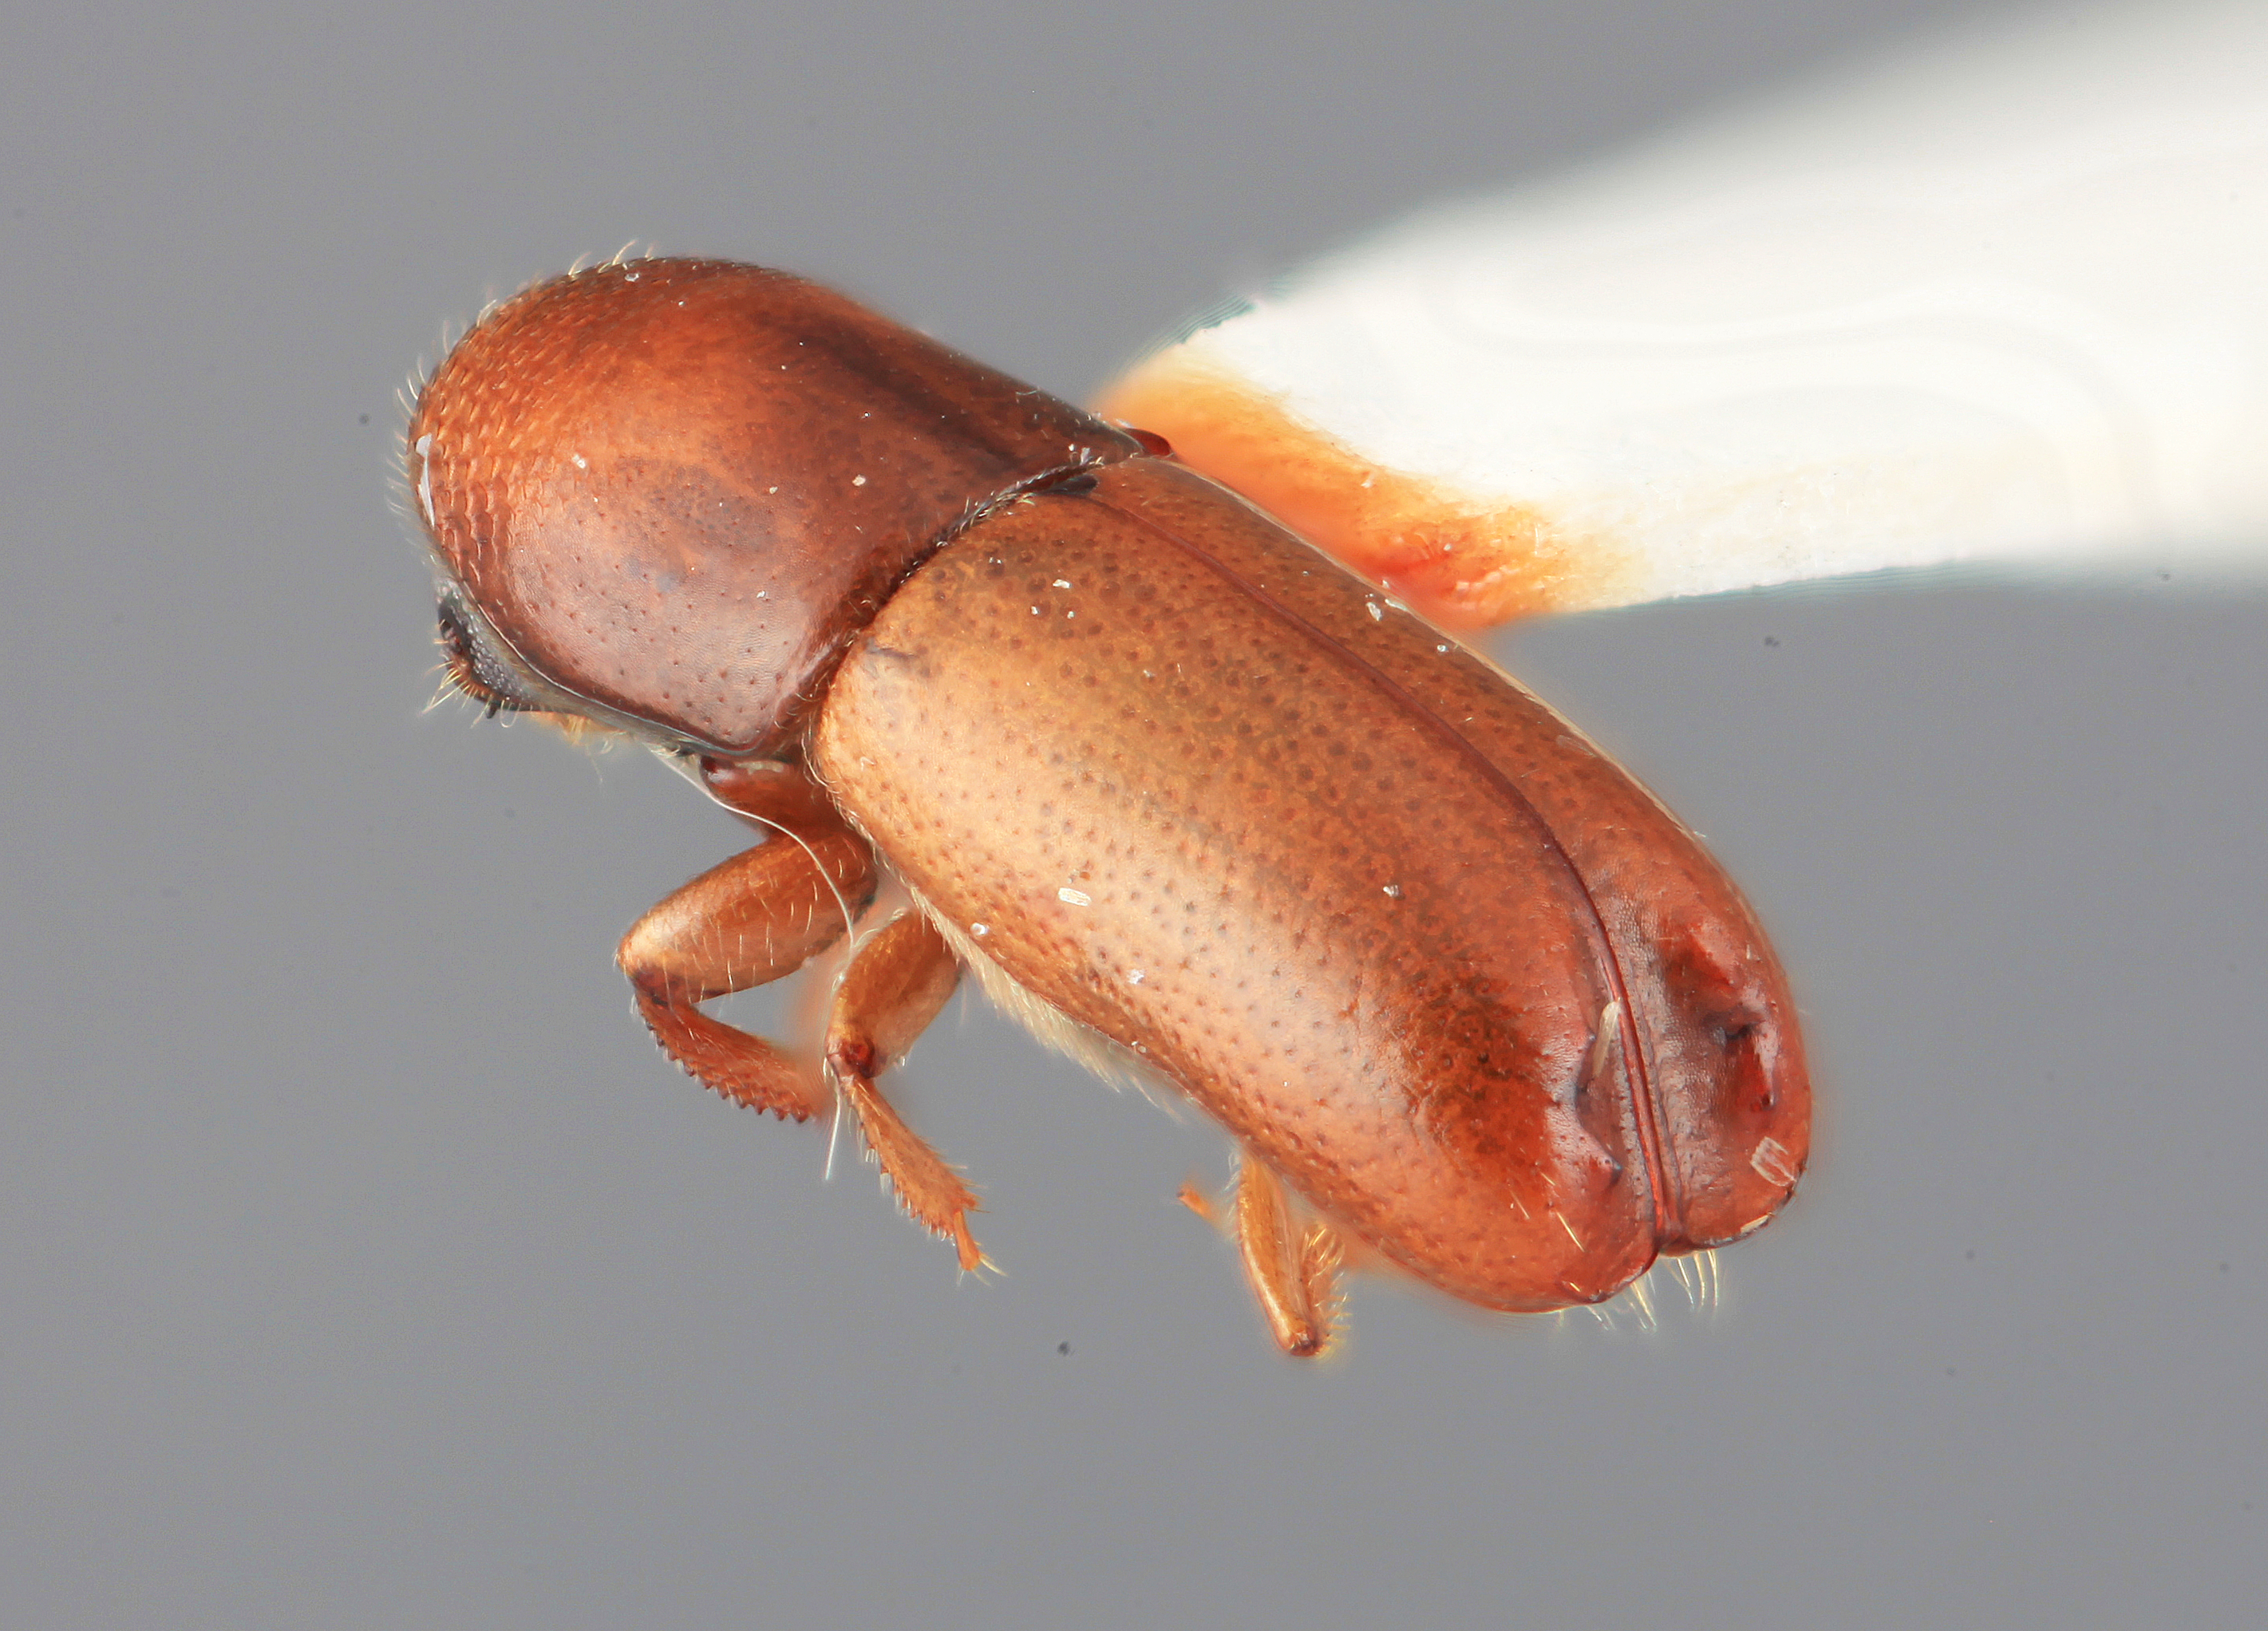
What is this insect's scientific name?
Monarthrum dentifrons
